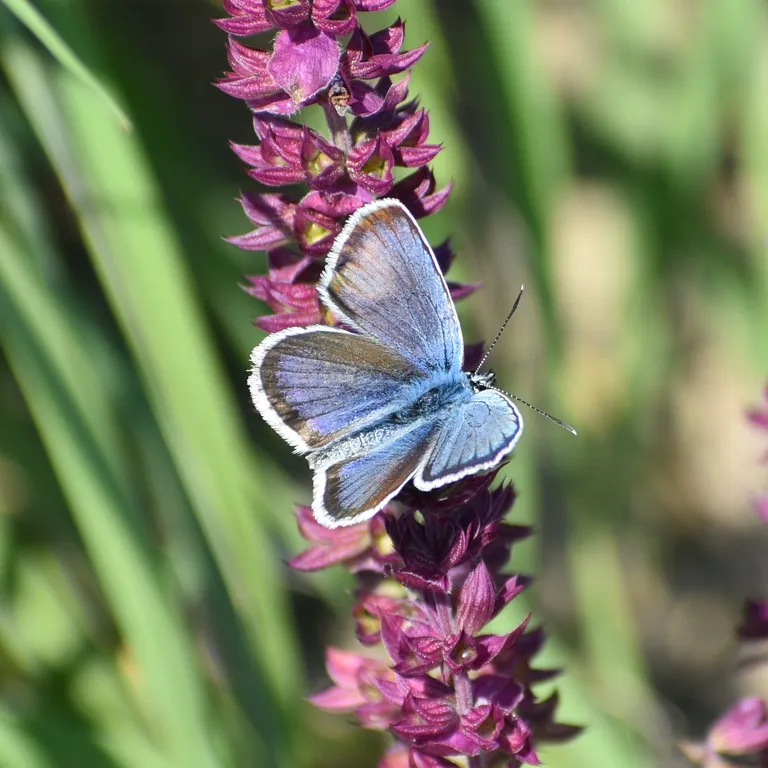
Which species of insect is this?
Plebejus argus
